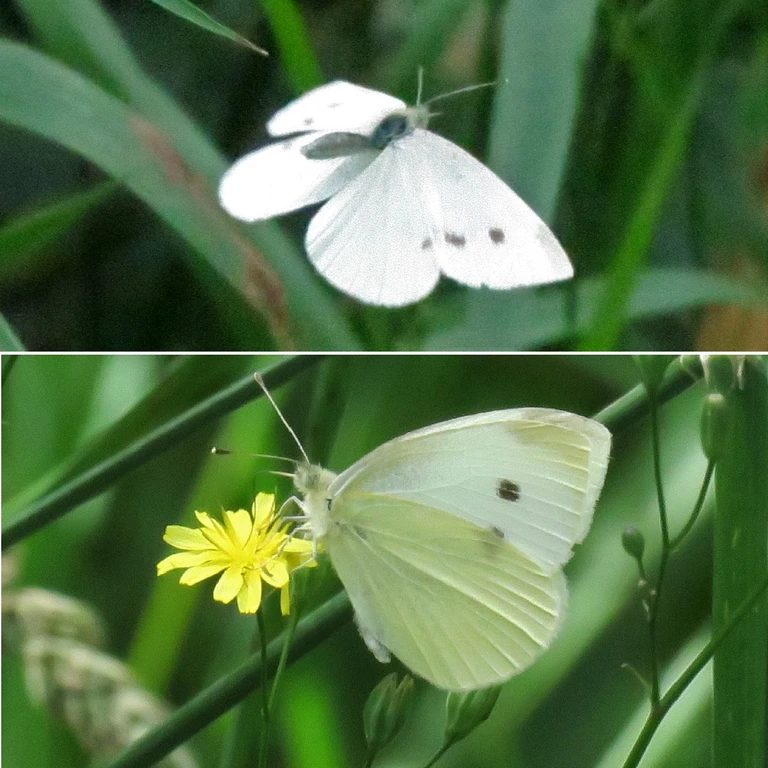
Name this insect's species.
Pieris rapae
